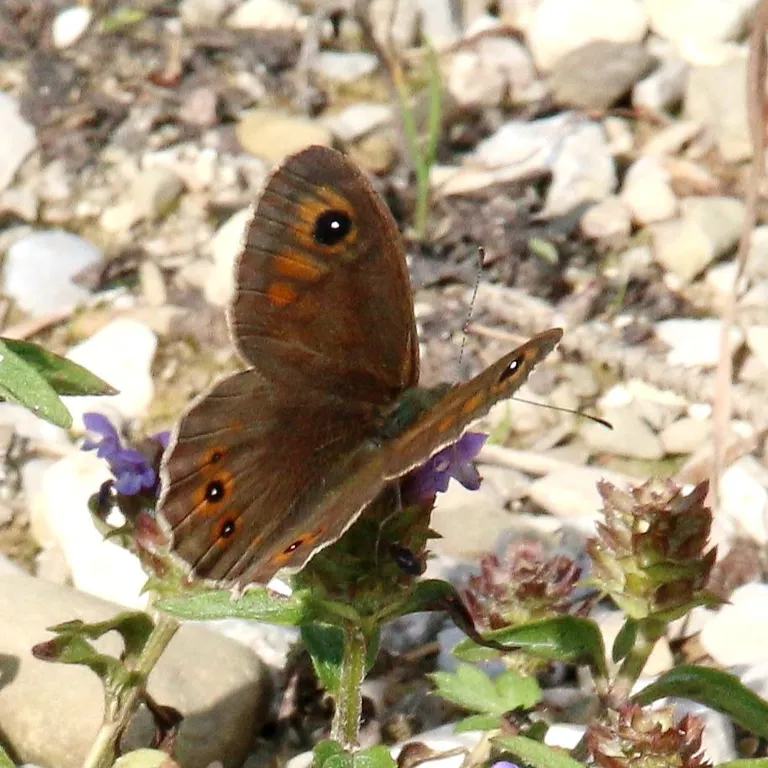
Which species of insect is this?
Lasiommata maera (also Pararge maera)
